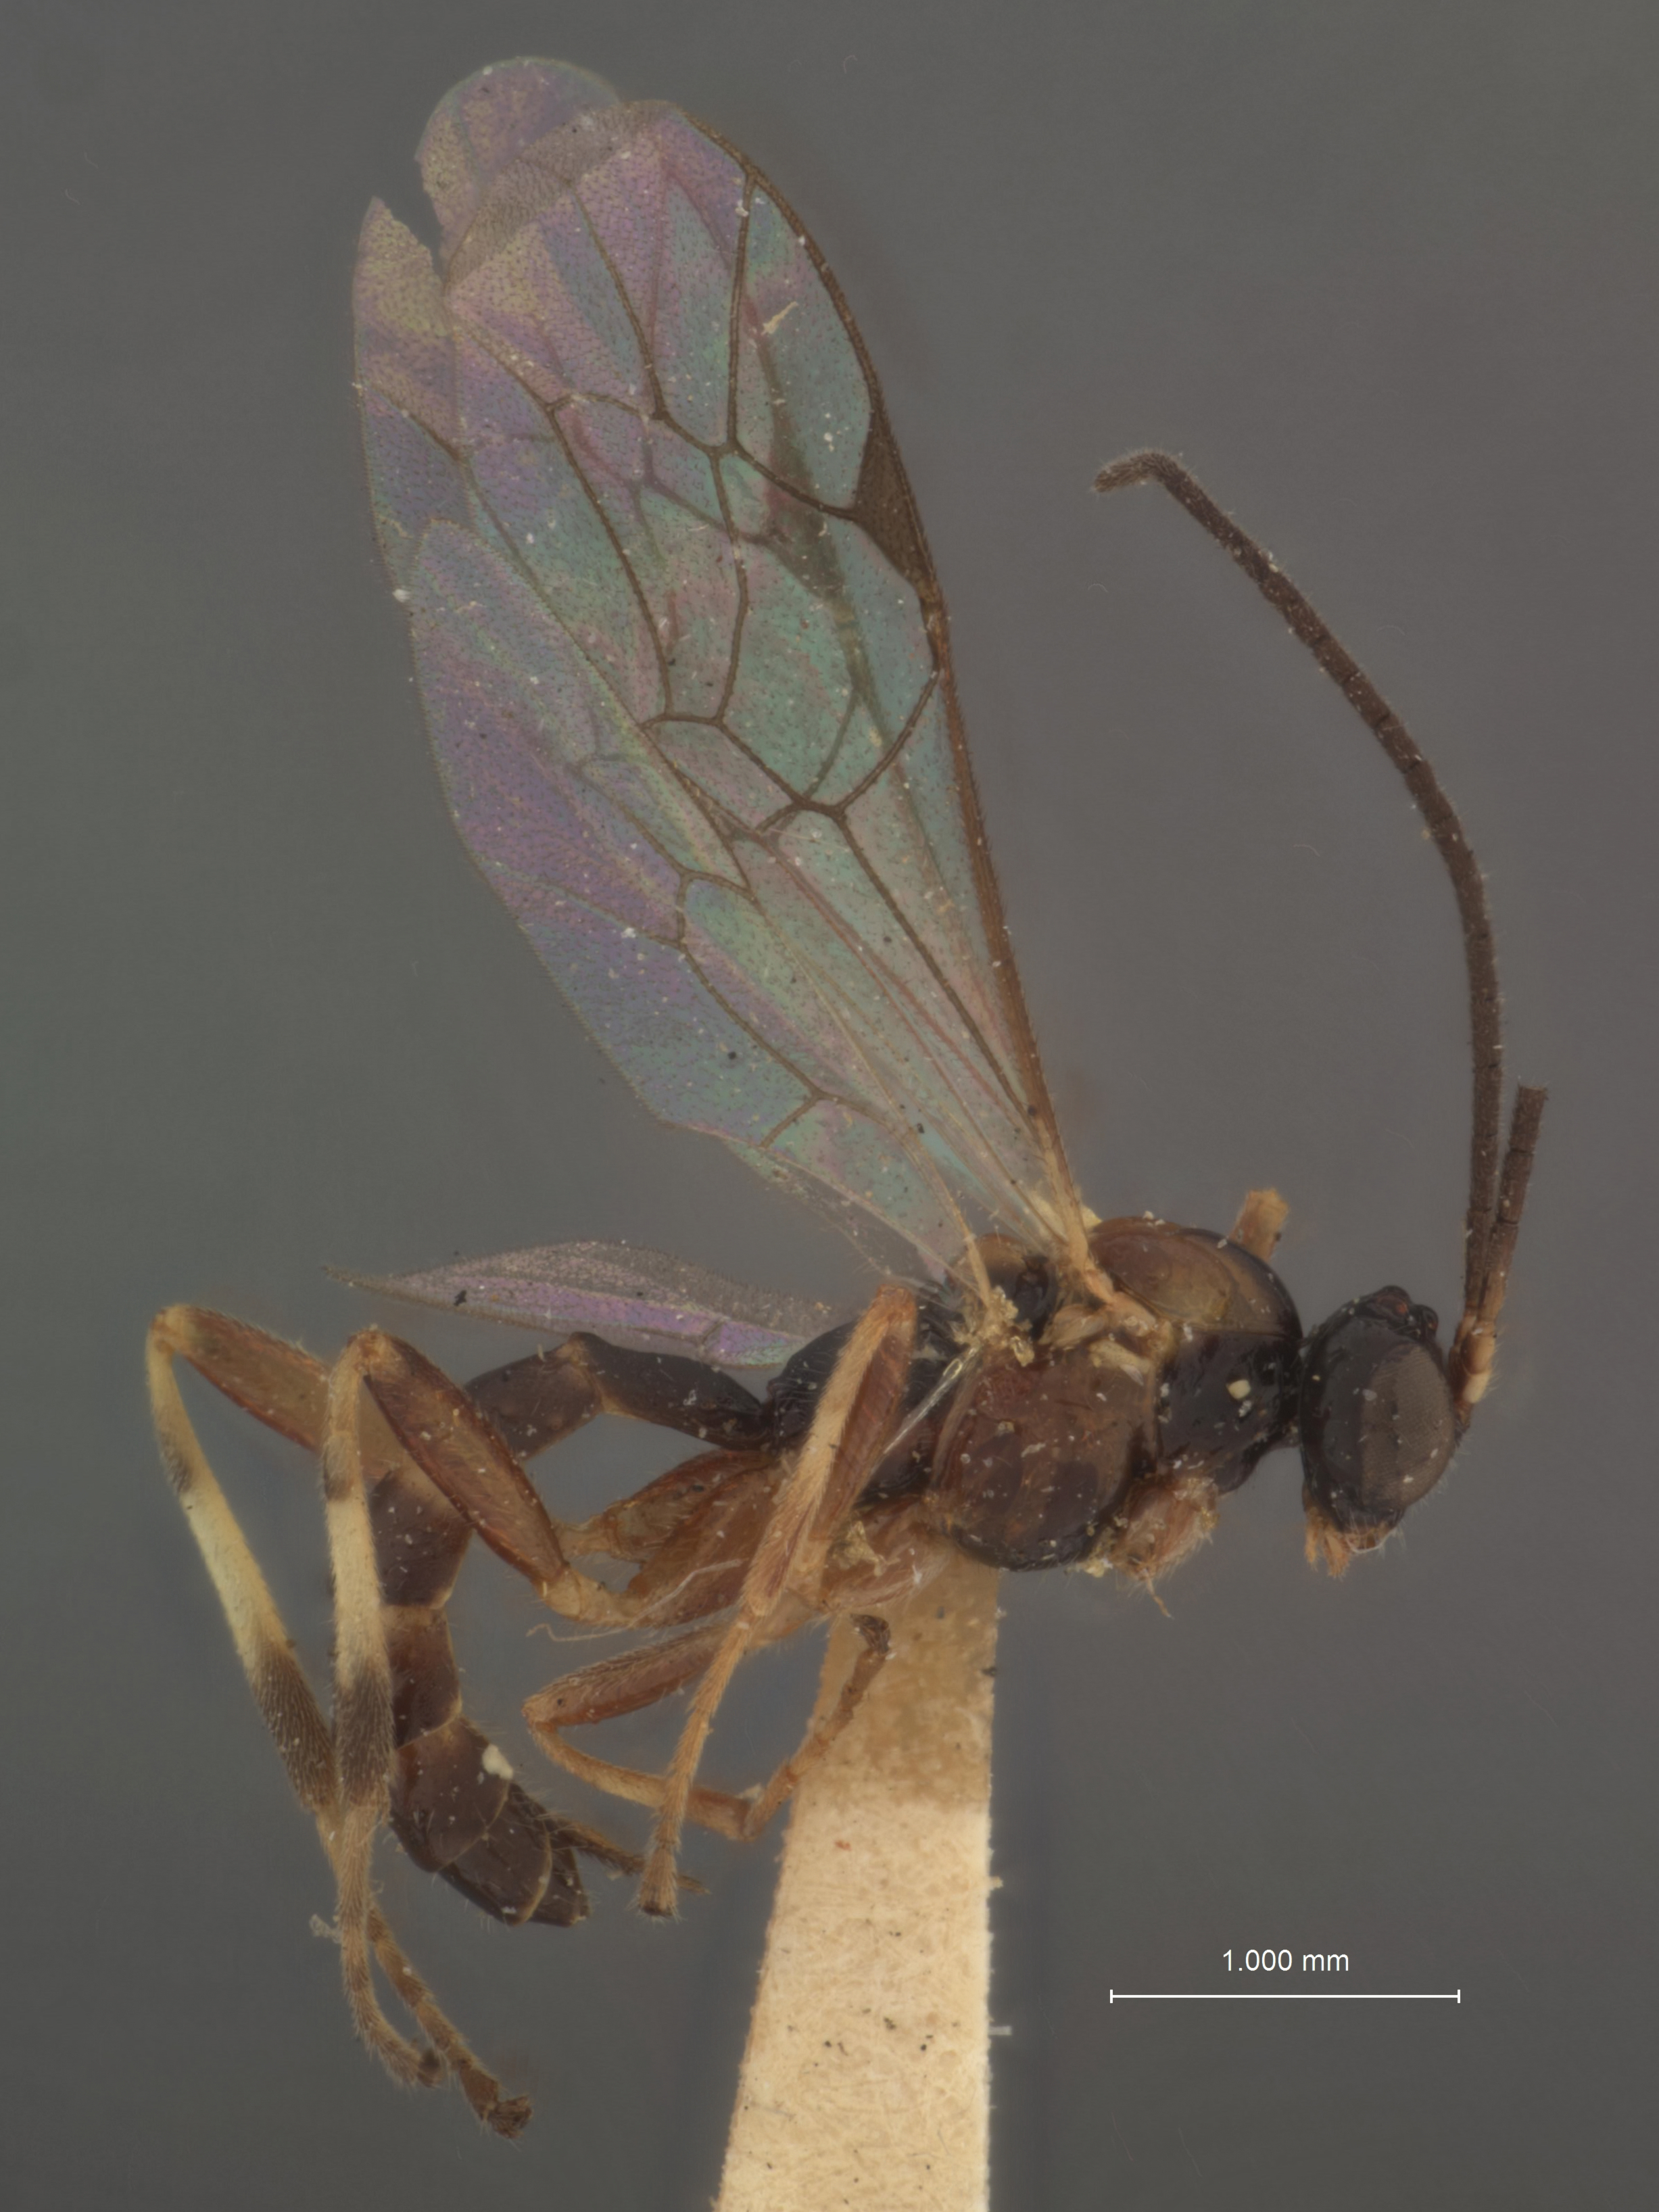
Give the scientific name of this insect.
Polysphincta crosbyi
